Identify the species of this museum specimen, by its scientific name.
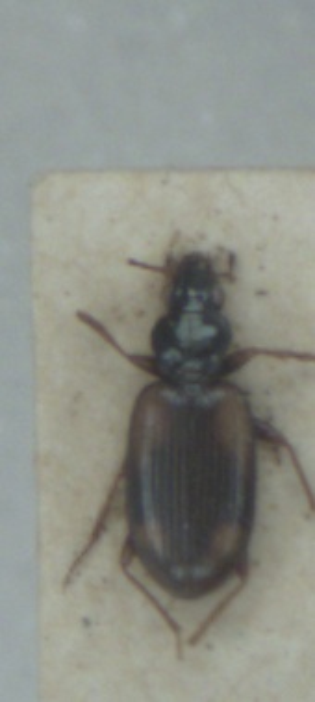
Bembidion bualei
